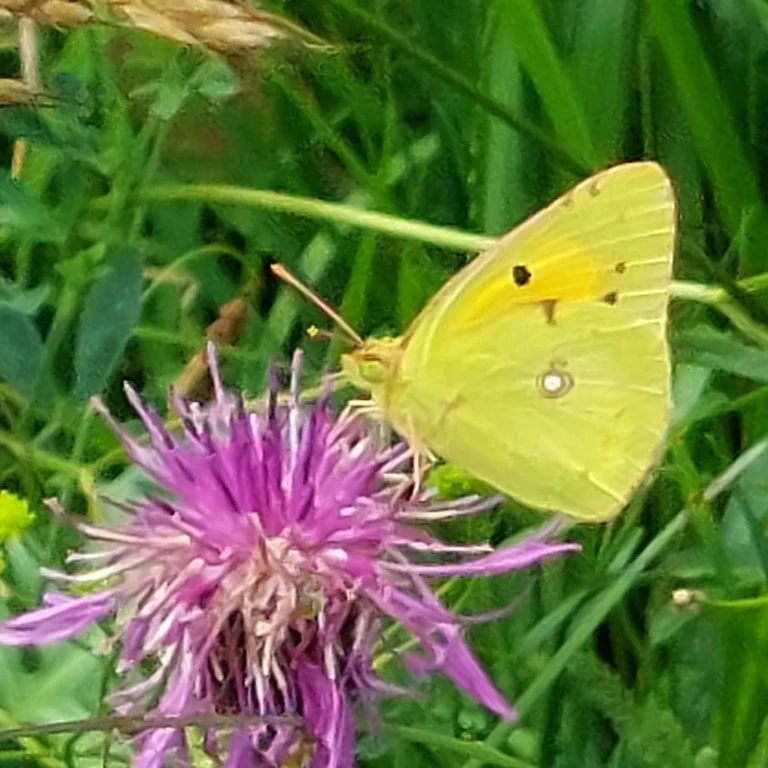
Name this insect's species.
Colias croceus
